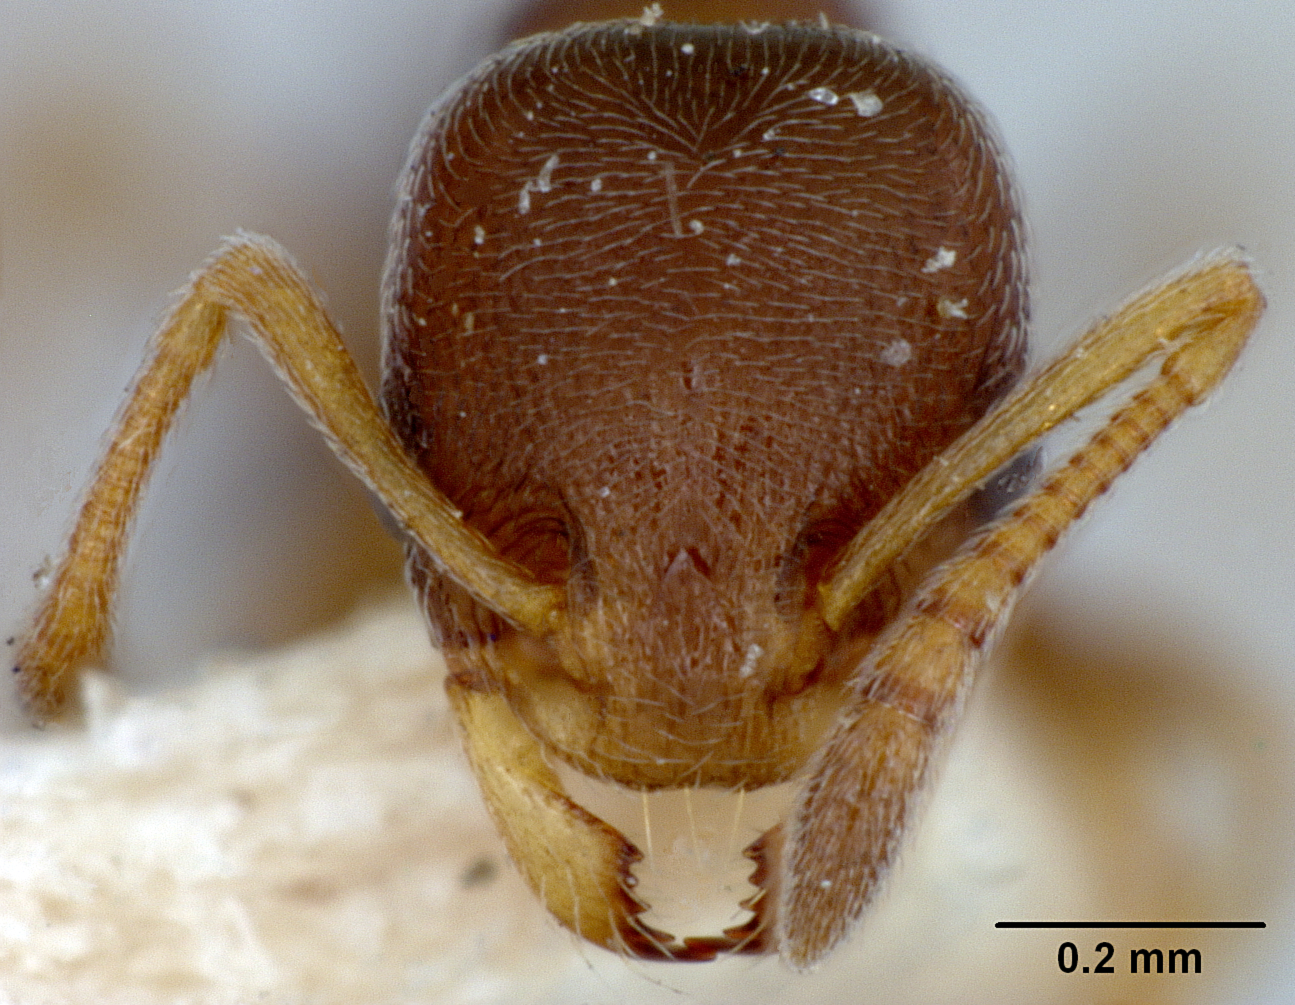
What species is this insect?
Cardiocondyla stambouloffii
